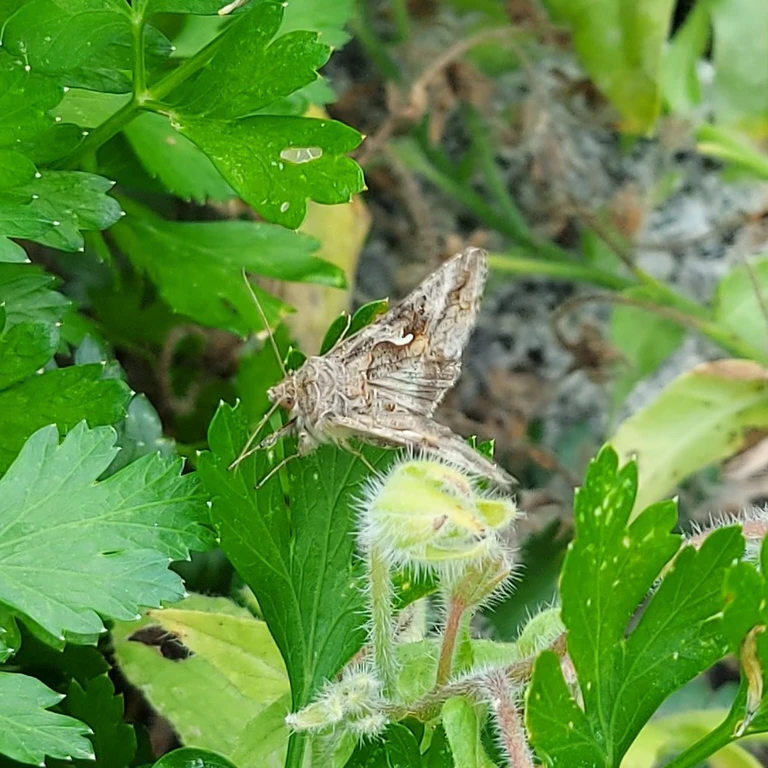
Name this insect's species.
Autographa gamma
